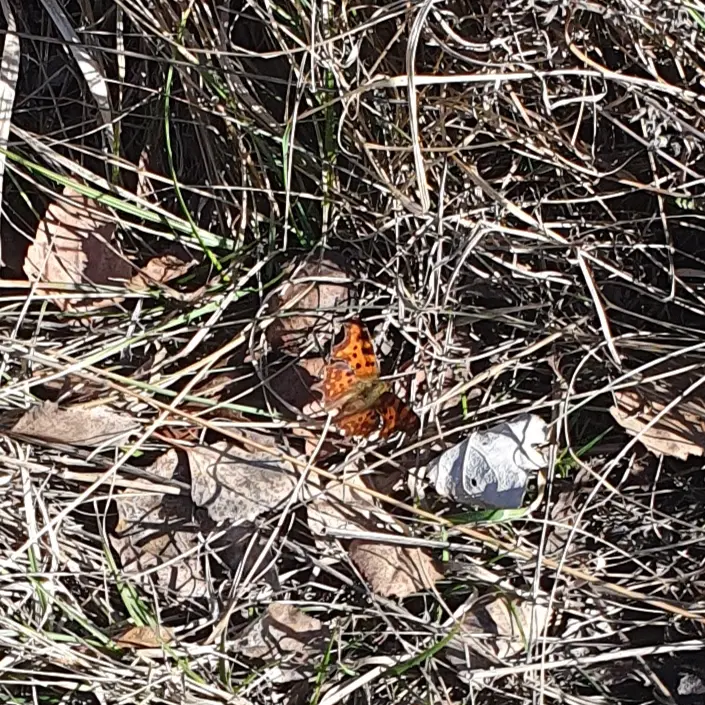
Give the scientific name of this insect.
Polygonia c-album
